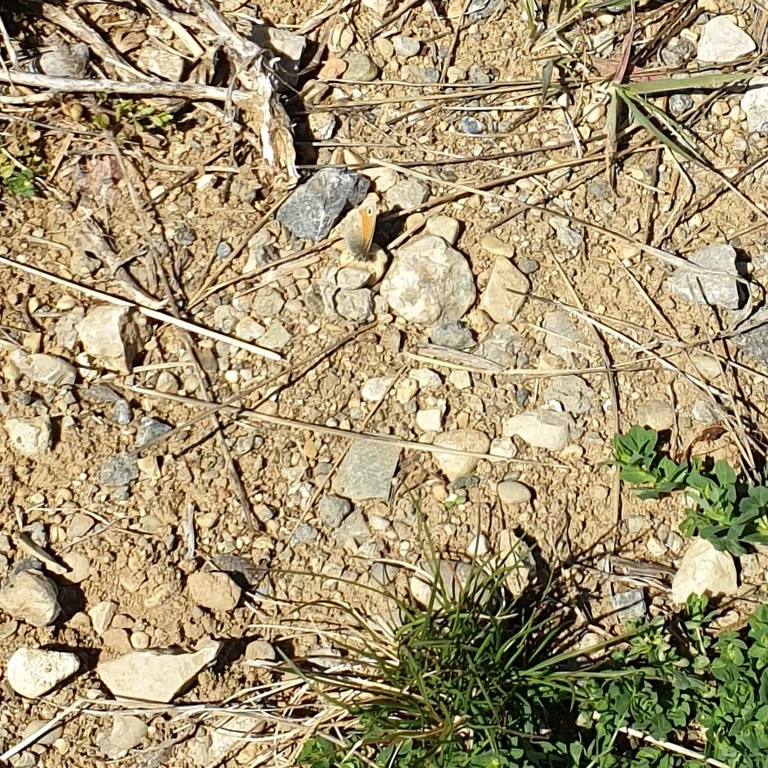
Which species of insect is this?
Coenonympha pamphilus
